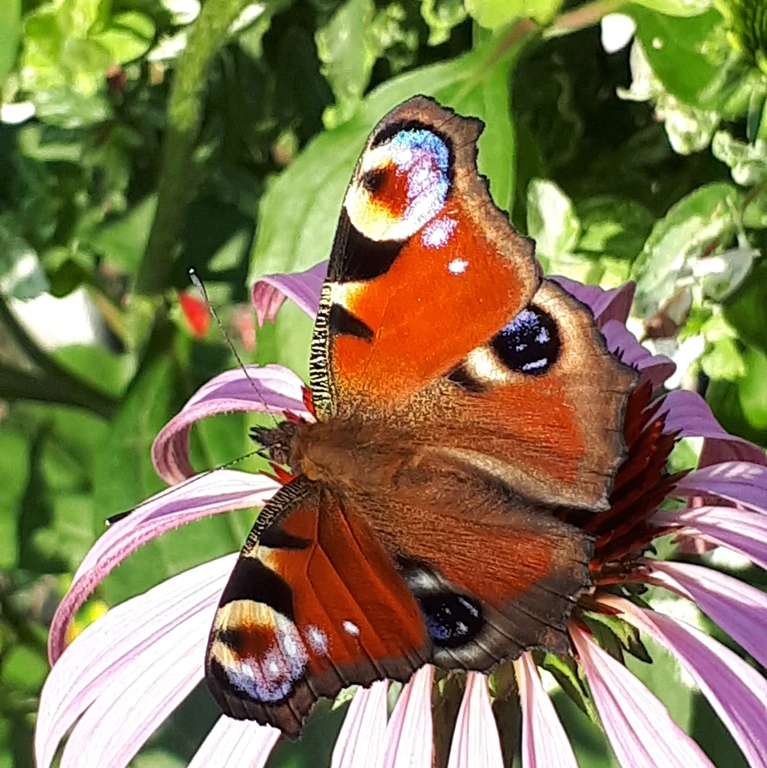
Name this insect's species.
Aglais io
